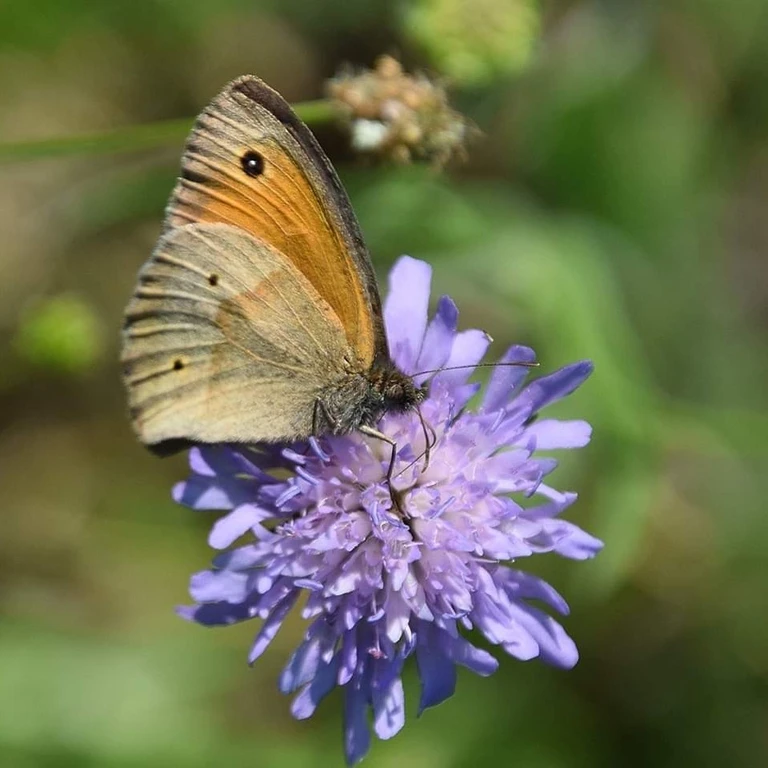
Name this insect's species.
Maniola jurtina
